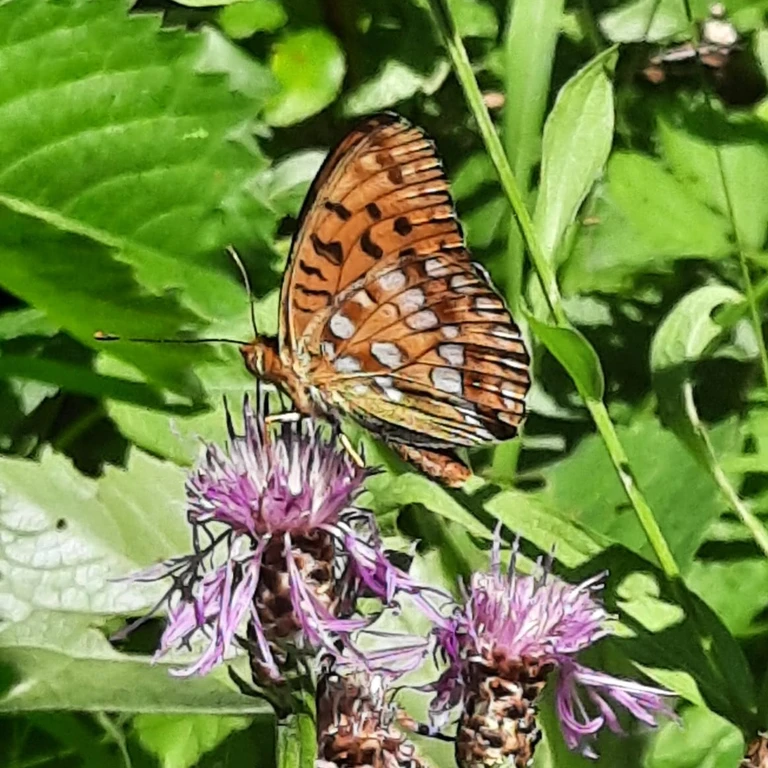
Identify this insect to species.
Fabriciana adippe
